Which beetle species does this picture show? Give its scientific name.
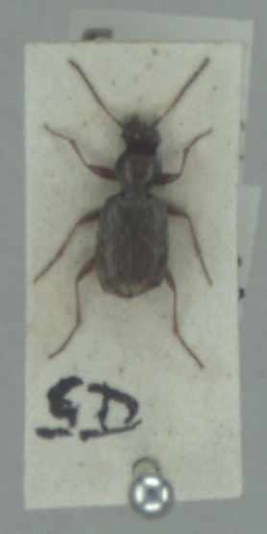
Asaphidion pallipes
